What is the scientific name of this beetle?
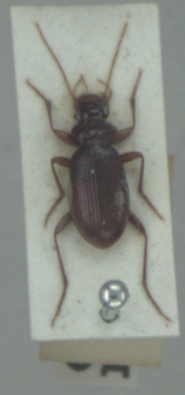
Leistus ferrugineus
